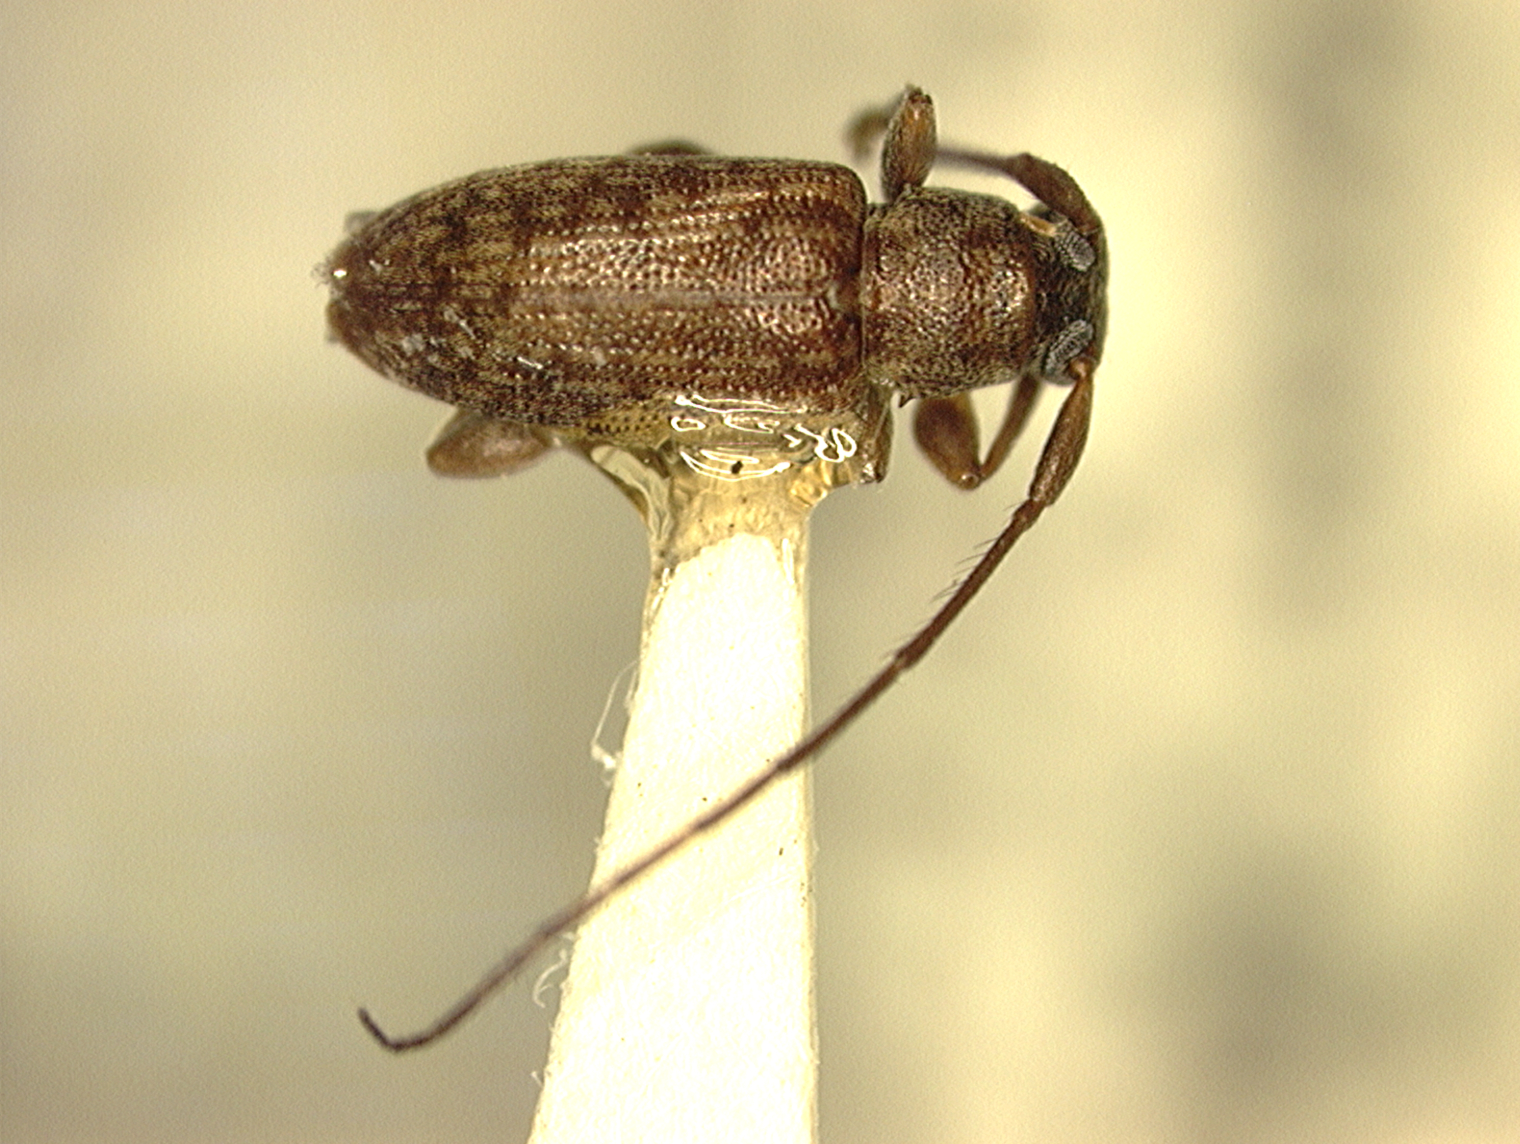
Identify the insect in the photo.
Sciadella attenuata (also Micronesiella attenuata)
